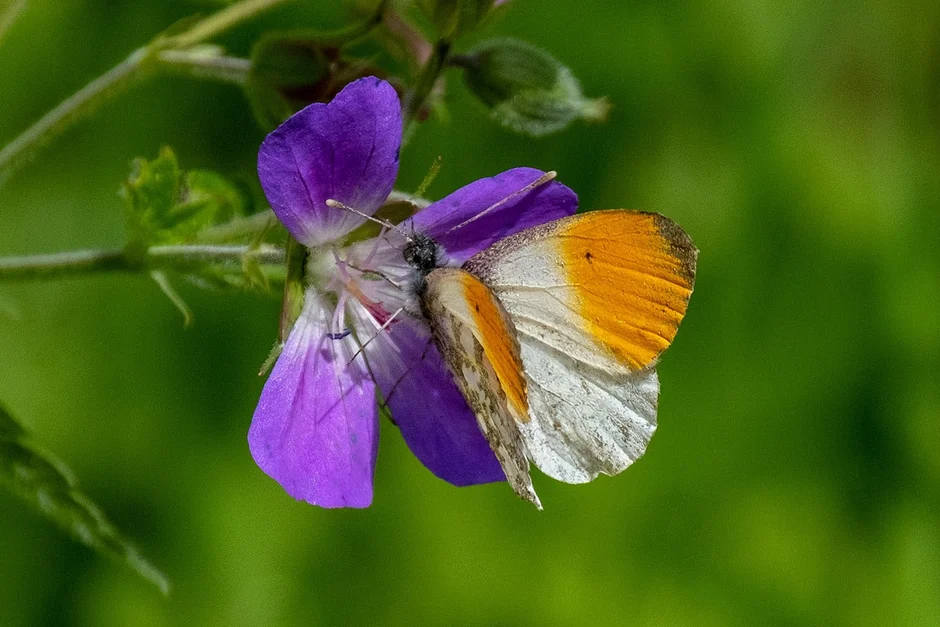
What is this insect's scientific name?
Anthocharis cardamines
